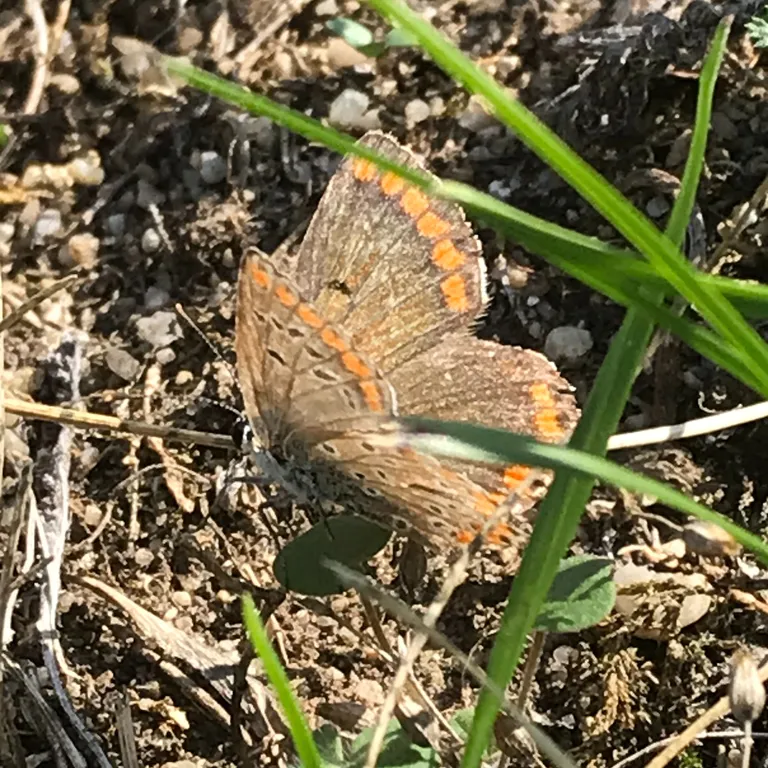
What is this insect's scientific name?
Aricia agestis/artaxerxes
